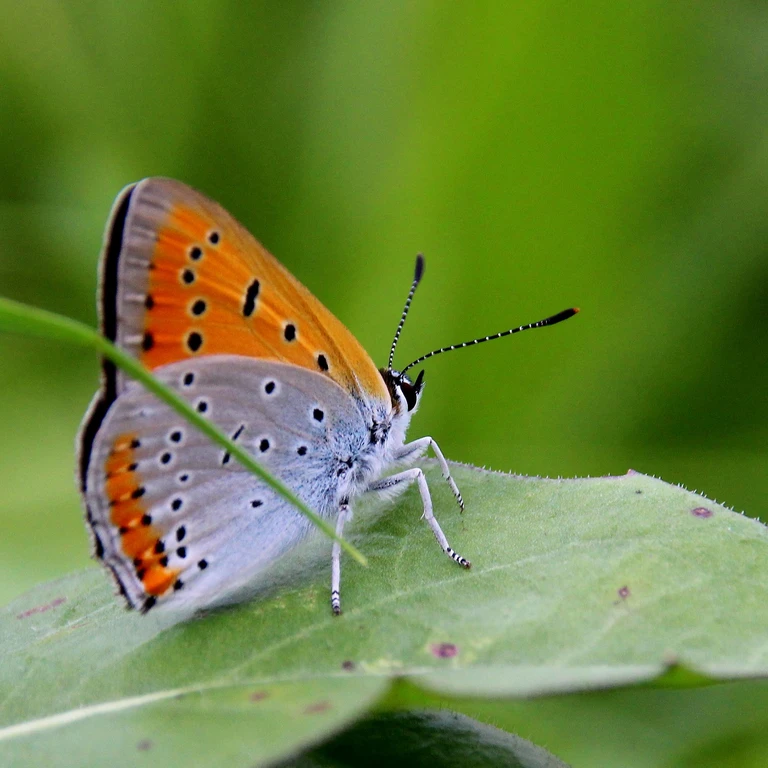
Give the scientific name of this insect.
Lycaena dispar
